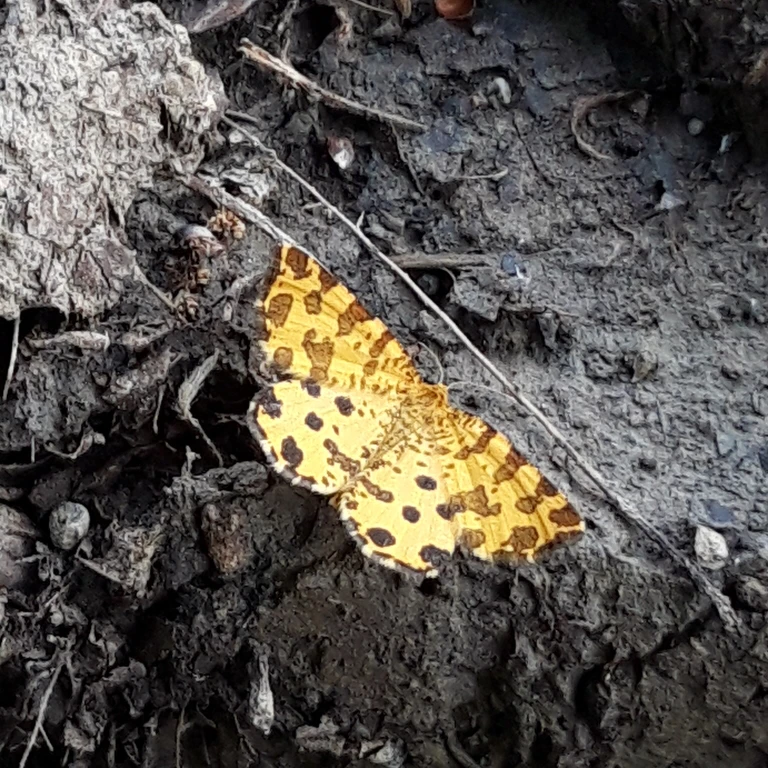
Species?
Pseudopanthera macularia
